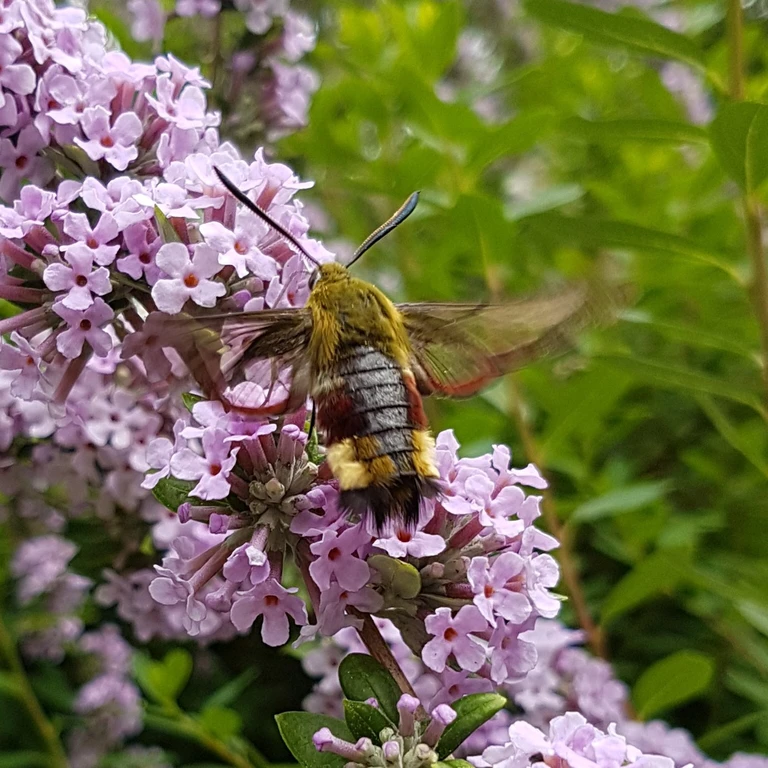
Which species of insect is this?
Hemaris fuciformis
